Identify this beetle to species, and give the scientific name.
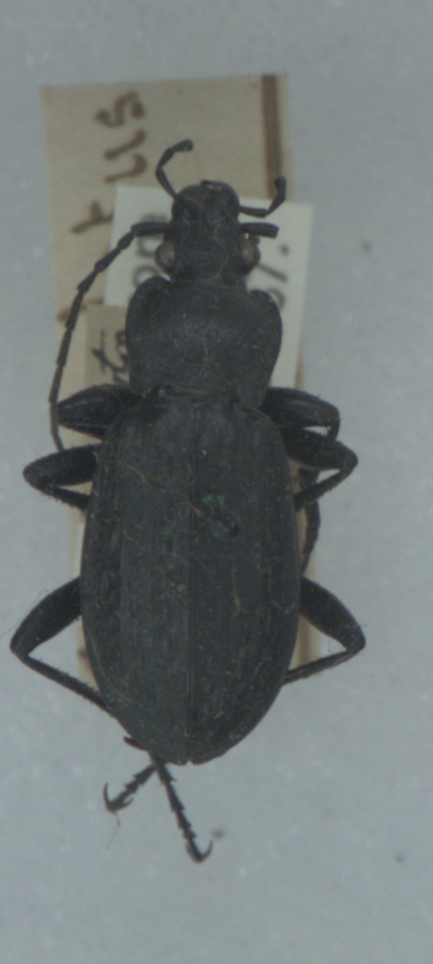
Carabus granulatus
